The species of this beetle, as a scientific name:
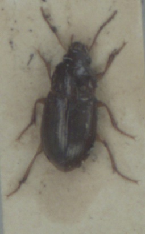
Amara bifrons
